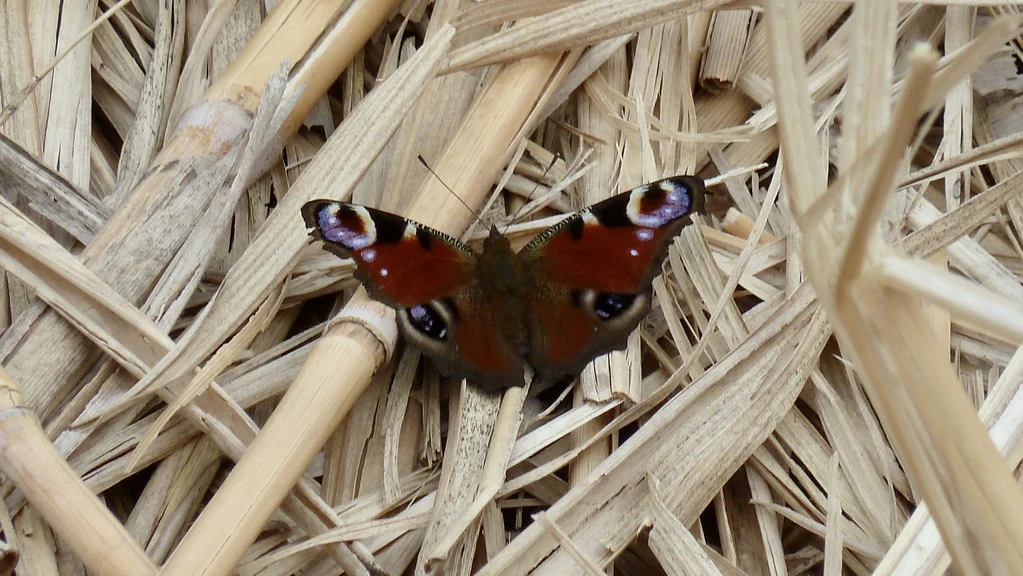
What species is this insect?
Aglais io
